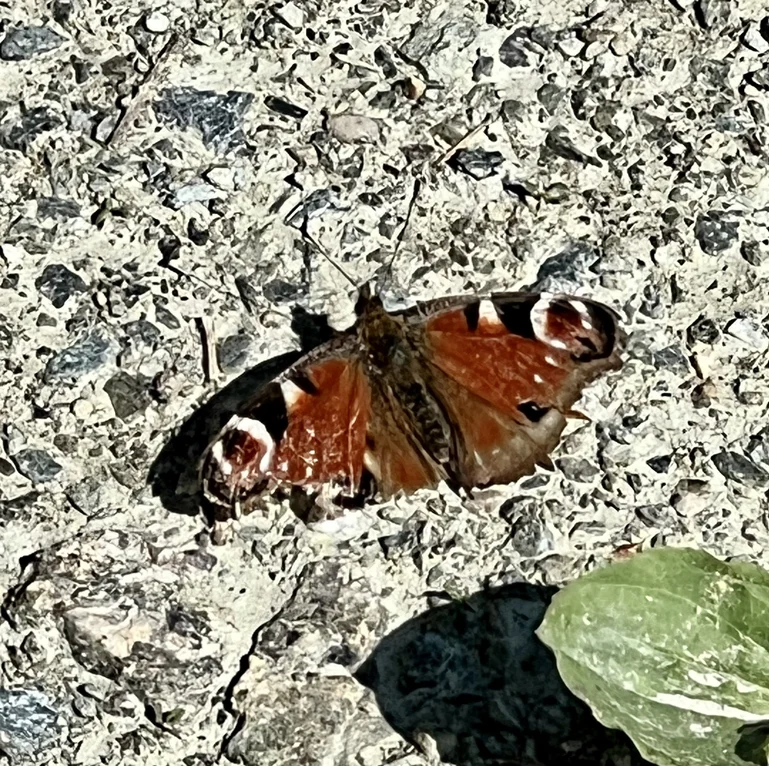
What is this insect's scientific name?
Aglais io
